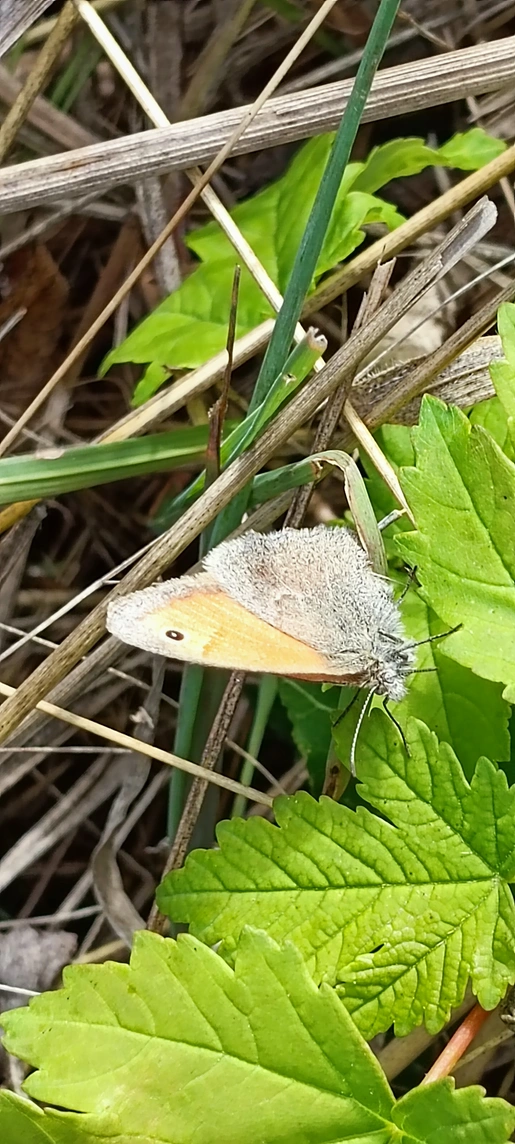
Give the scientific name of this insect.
Coenonympha pamphilus
